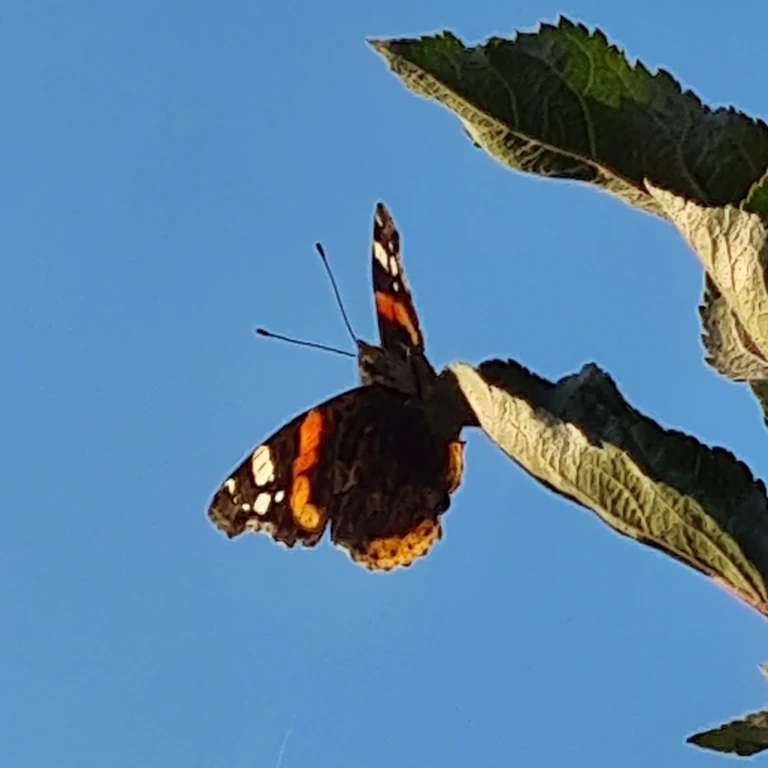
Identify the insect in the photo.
Vanessa atalanta
